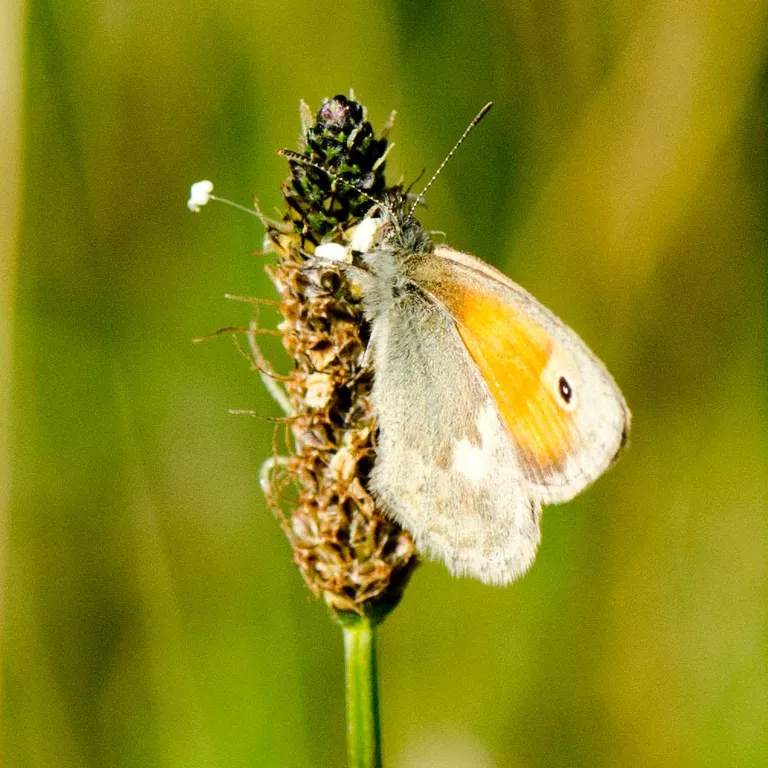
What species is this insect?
Coenonympha pamphilus
